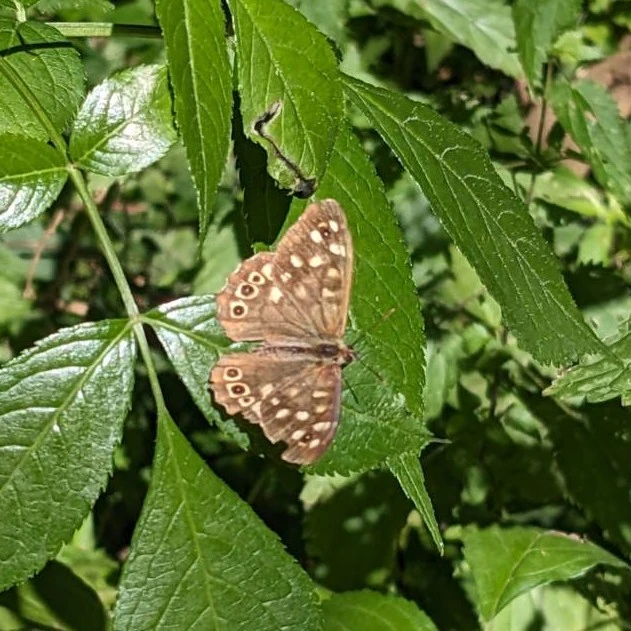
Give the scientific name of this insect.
Pararge aegeria
